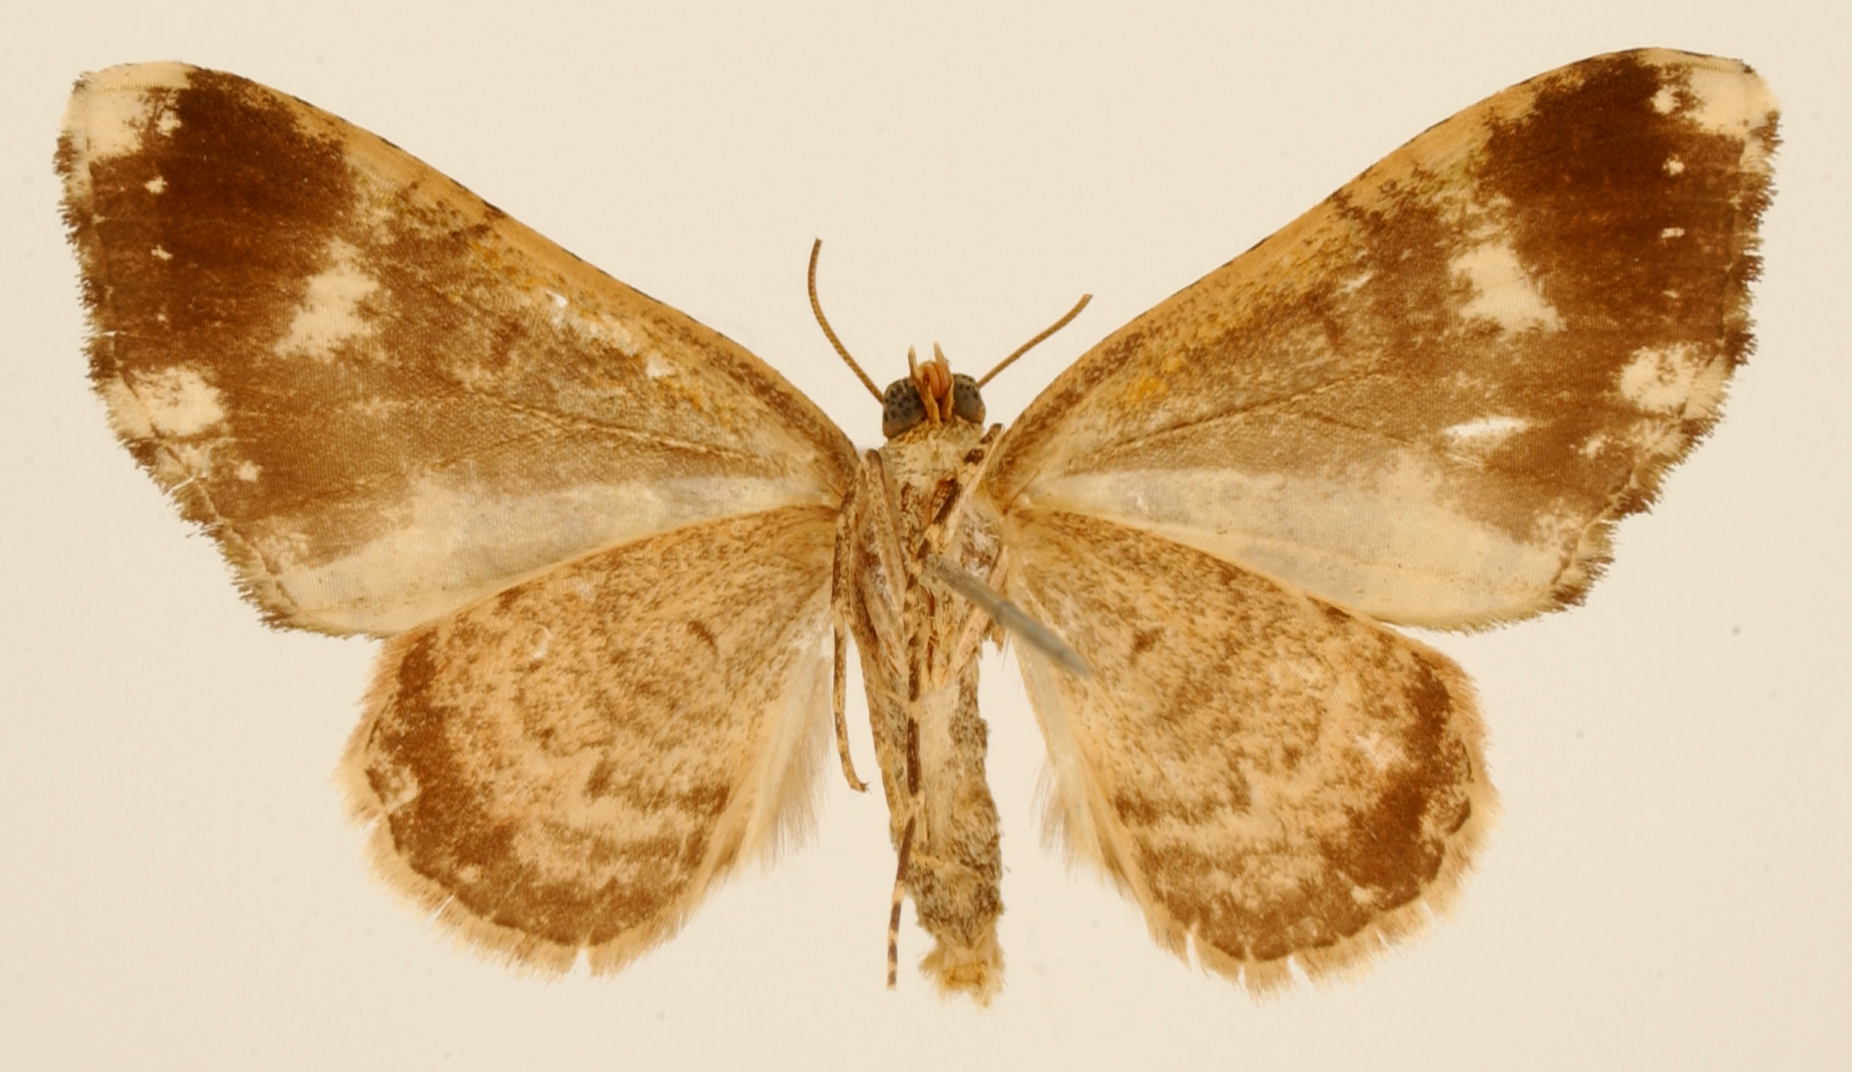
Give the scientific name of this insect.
Rhopalista viridans
